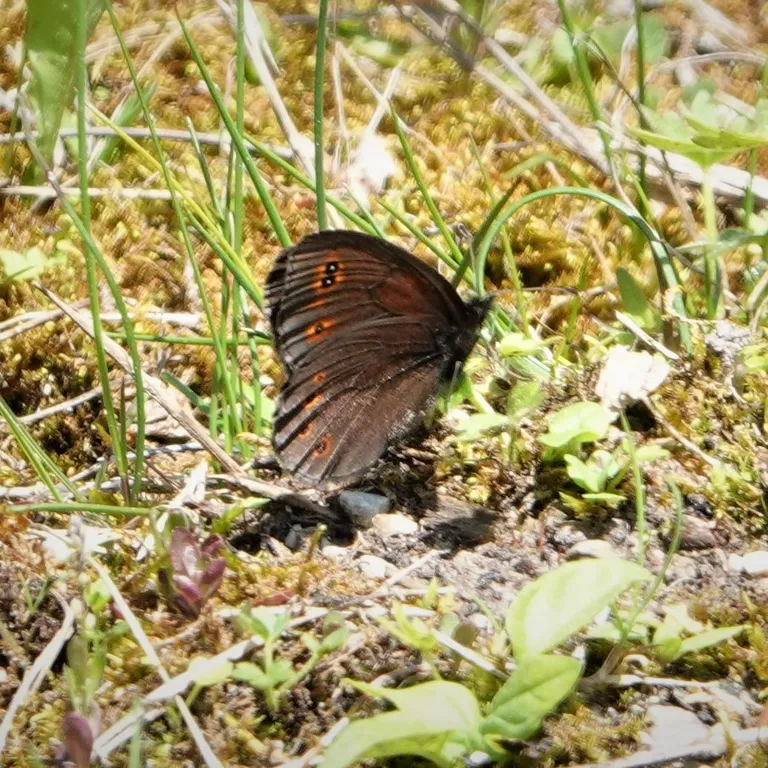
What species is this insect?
Erebia medusa
